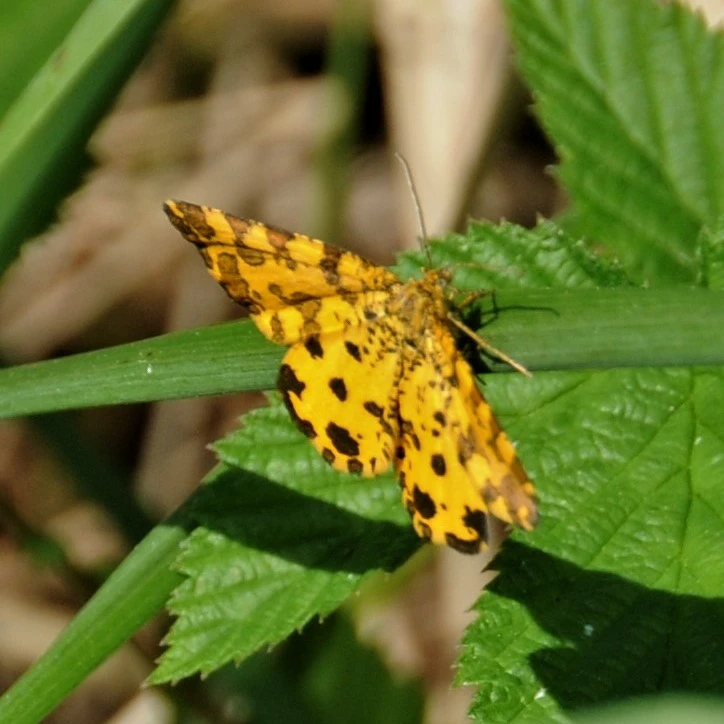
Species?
Pseudopanthera macularia
